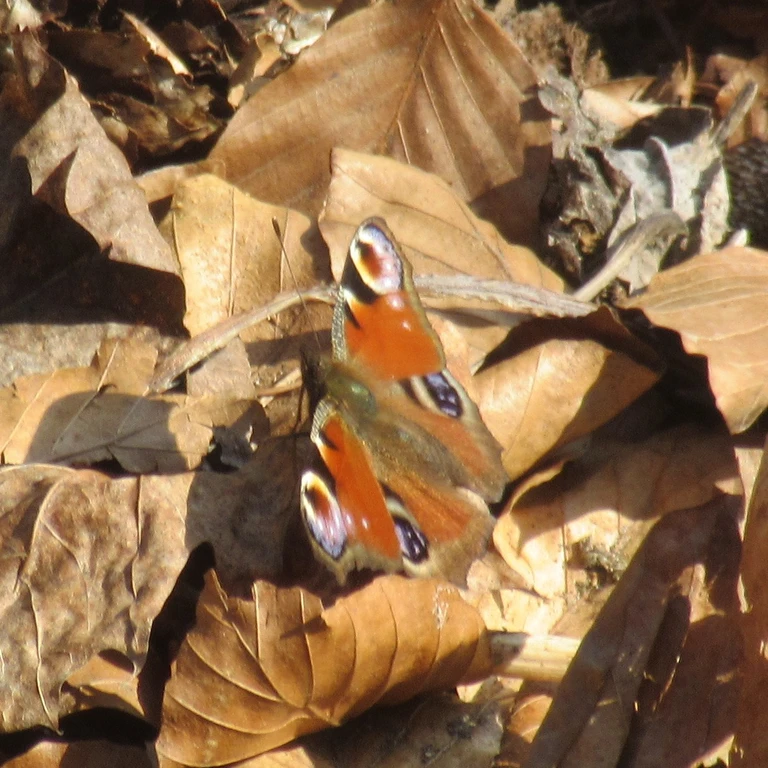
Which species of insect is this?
Aglais io
